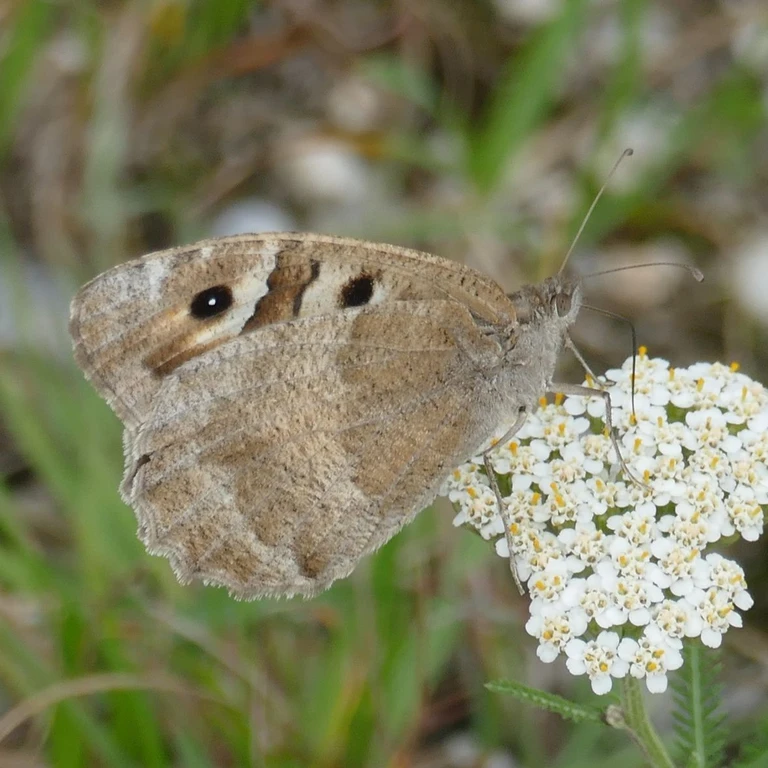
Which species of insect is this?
Chazara briseis (also Satyrus briseis)
